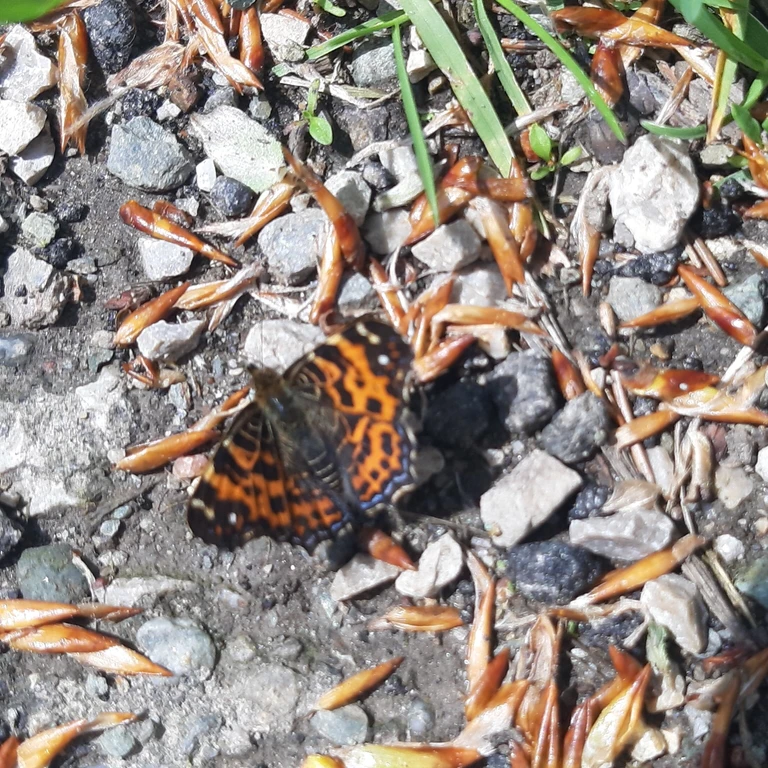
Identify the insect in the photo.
Araschnia levana
